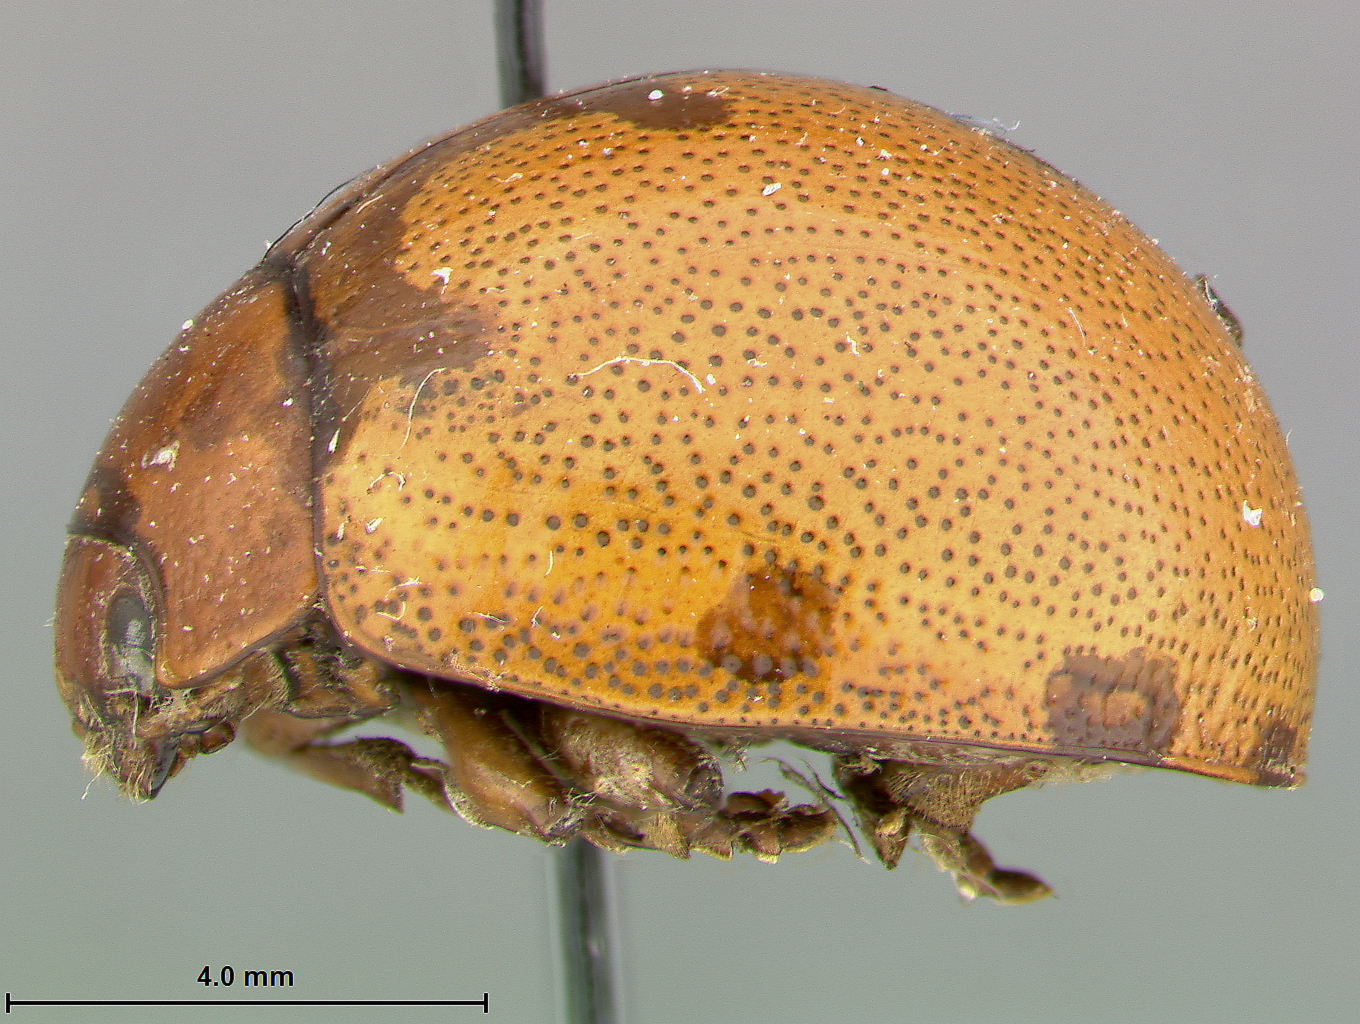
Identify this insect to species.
Trochalodes umbrata
